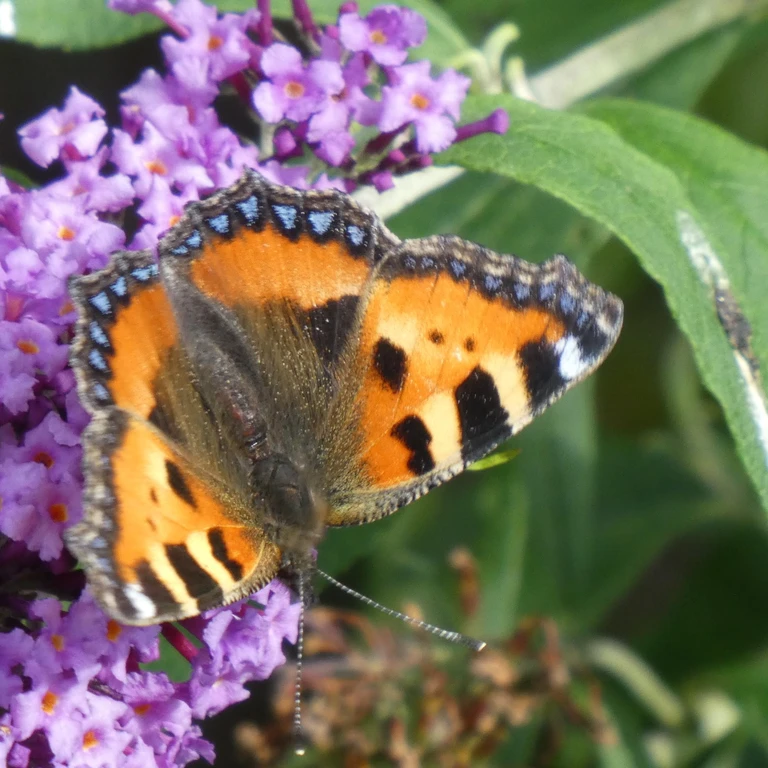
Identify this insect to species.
Aglais urticae
